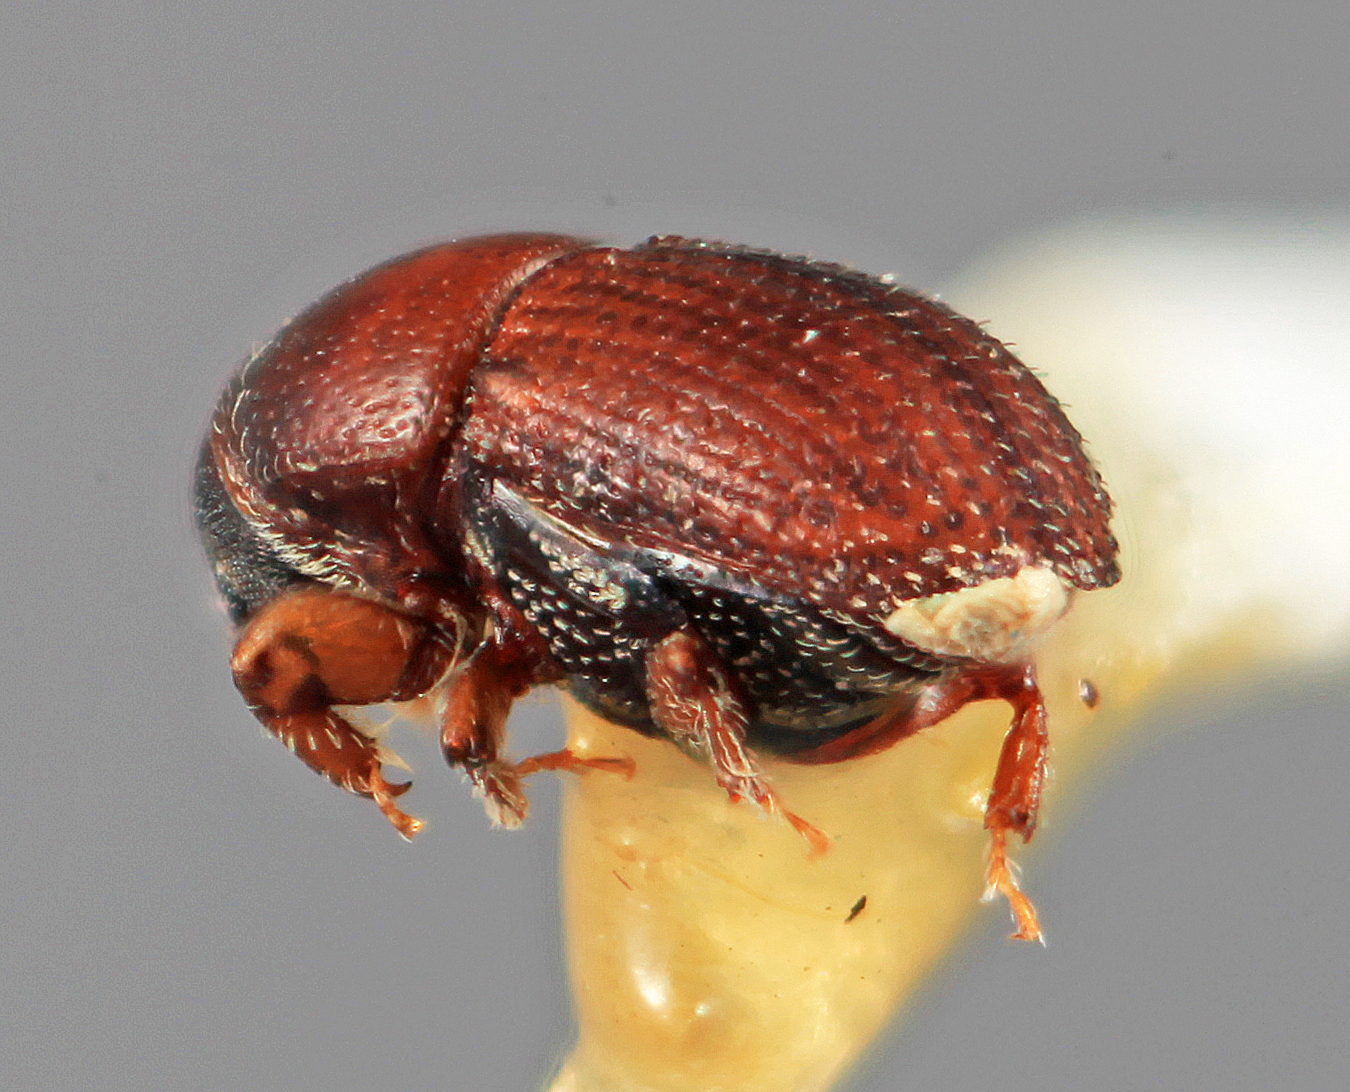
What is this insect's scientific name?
Loganius fastigius
